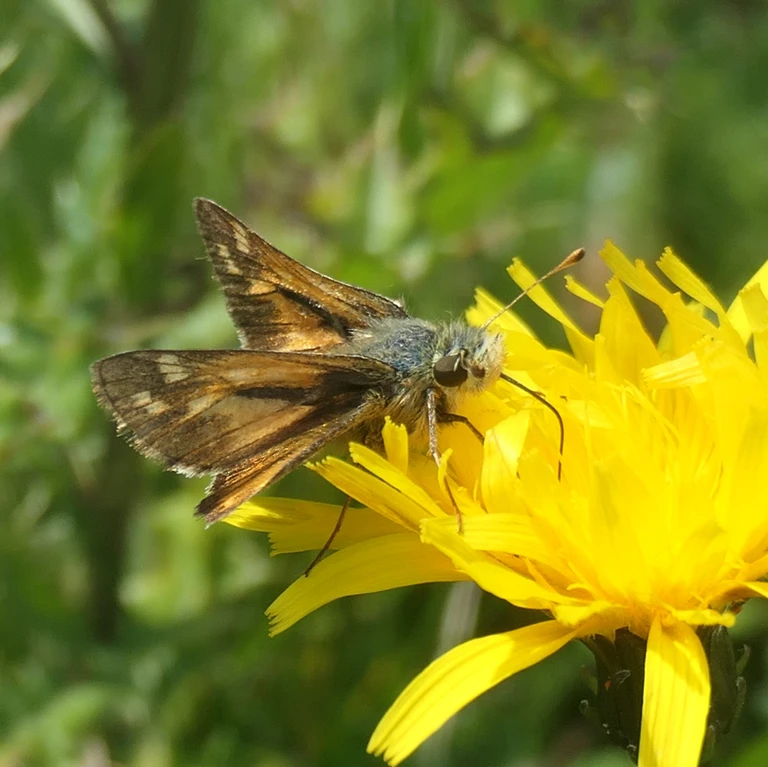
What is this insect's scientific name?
Hesperia comma
